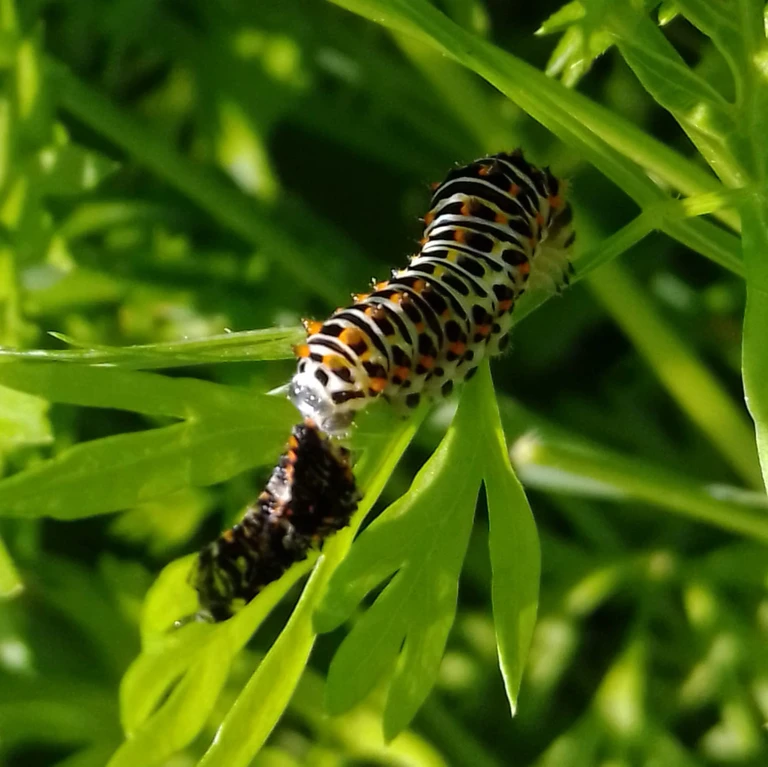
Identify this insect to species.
Papilio machaon
